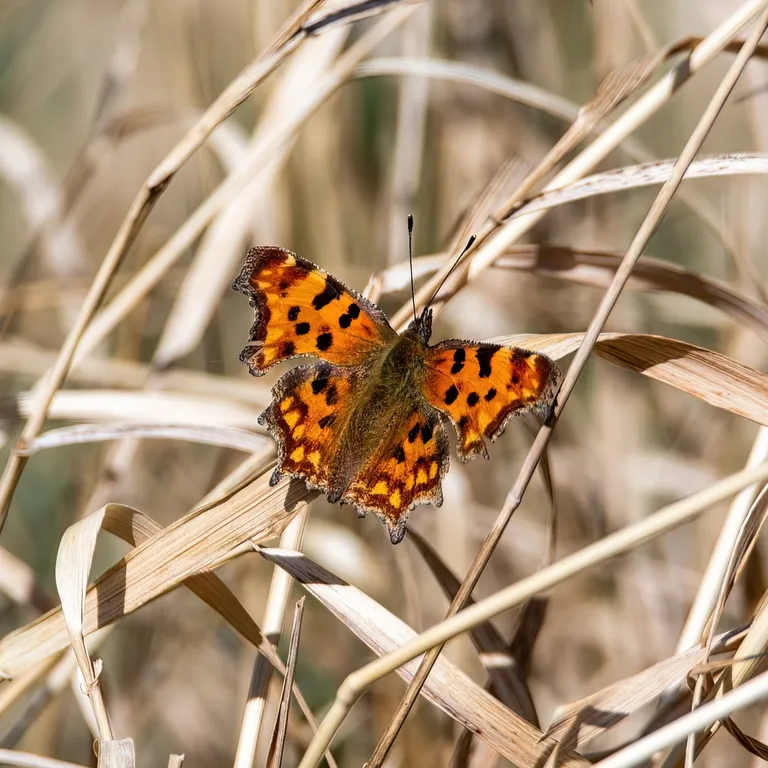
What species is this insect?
Polygonia c-album
